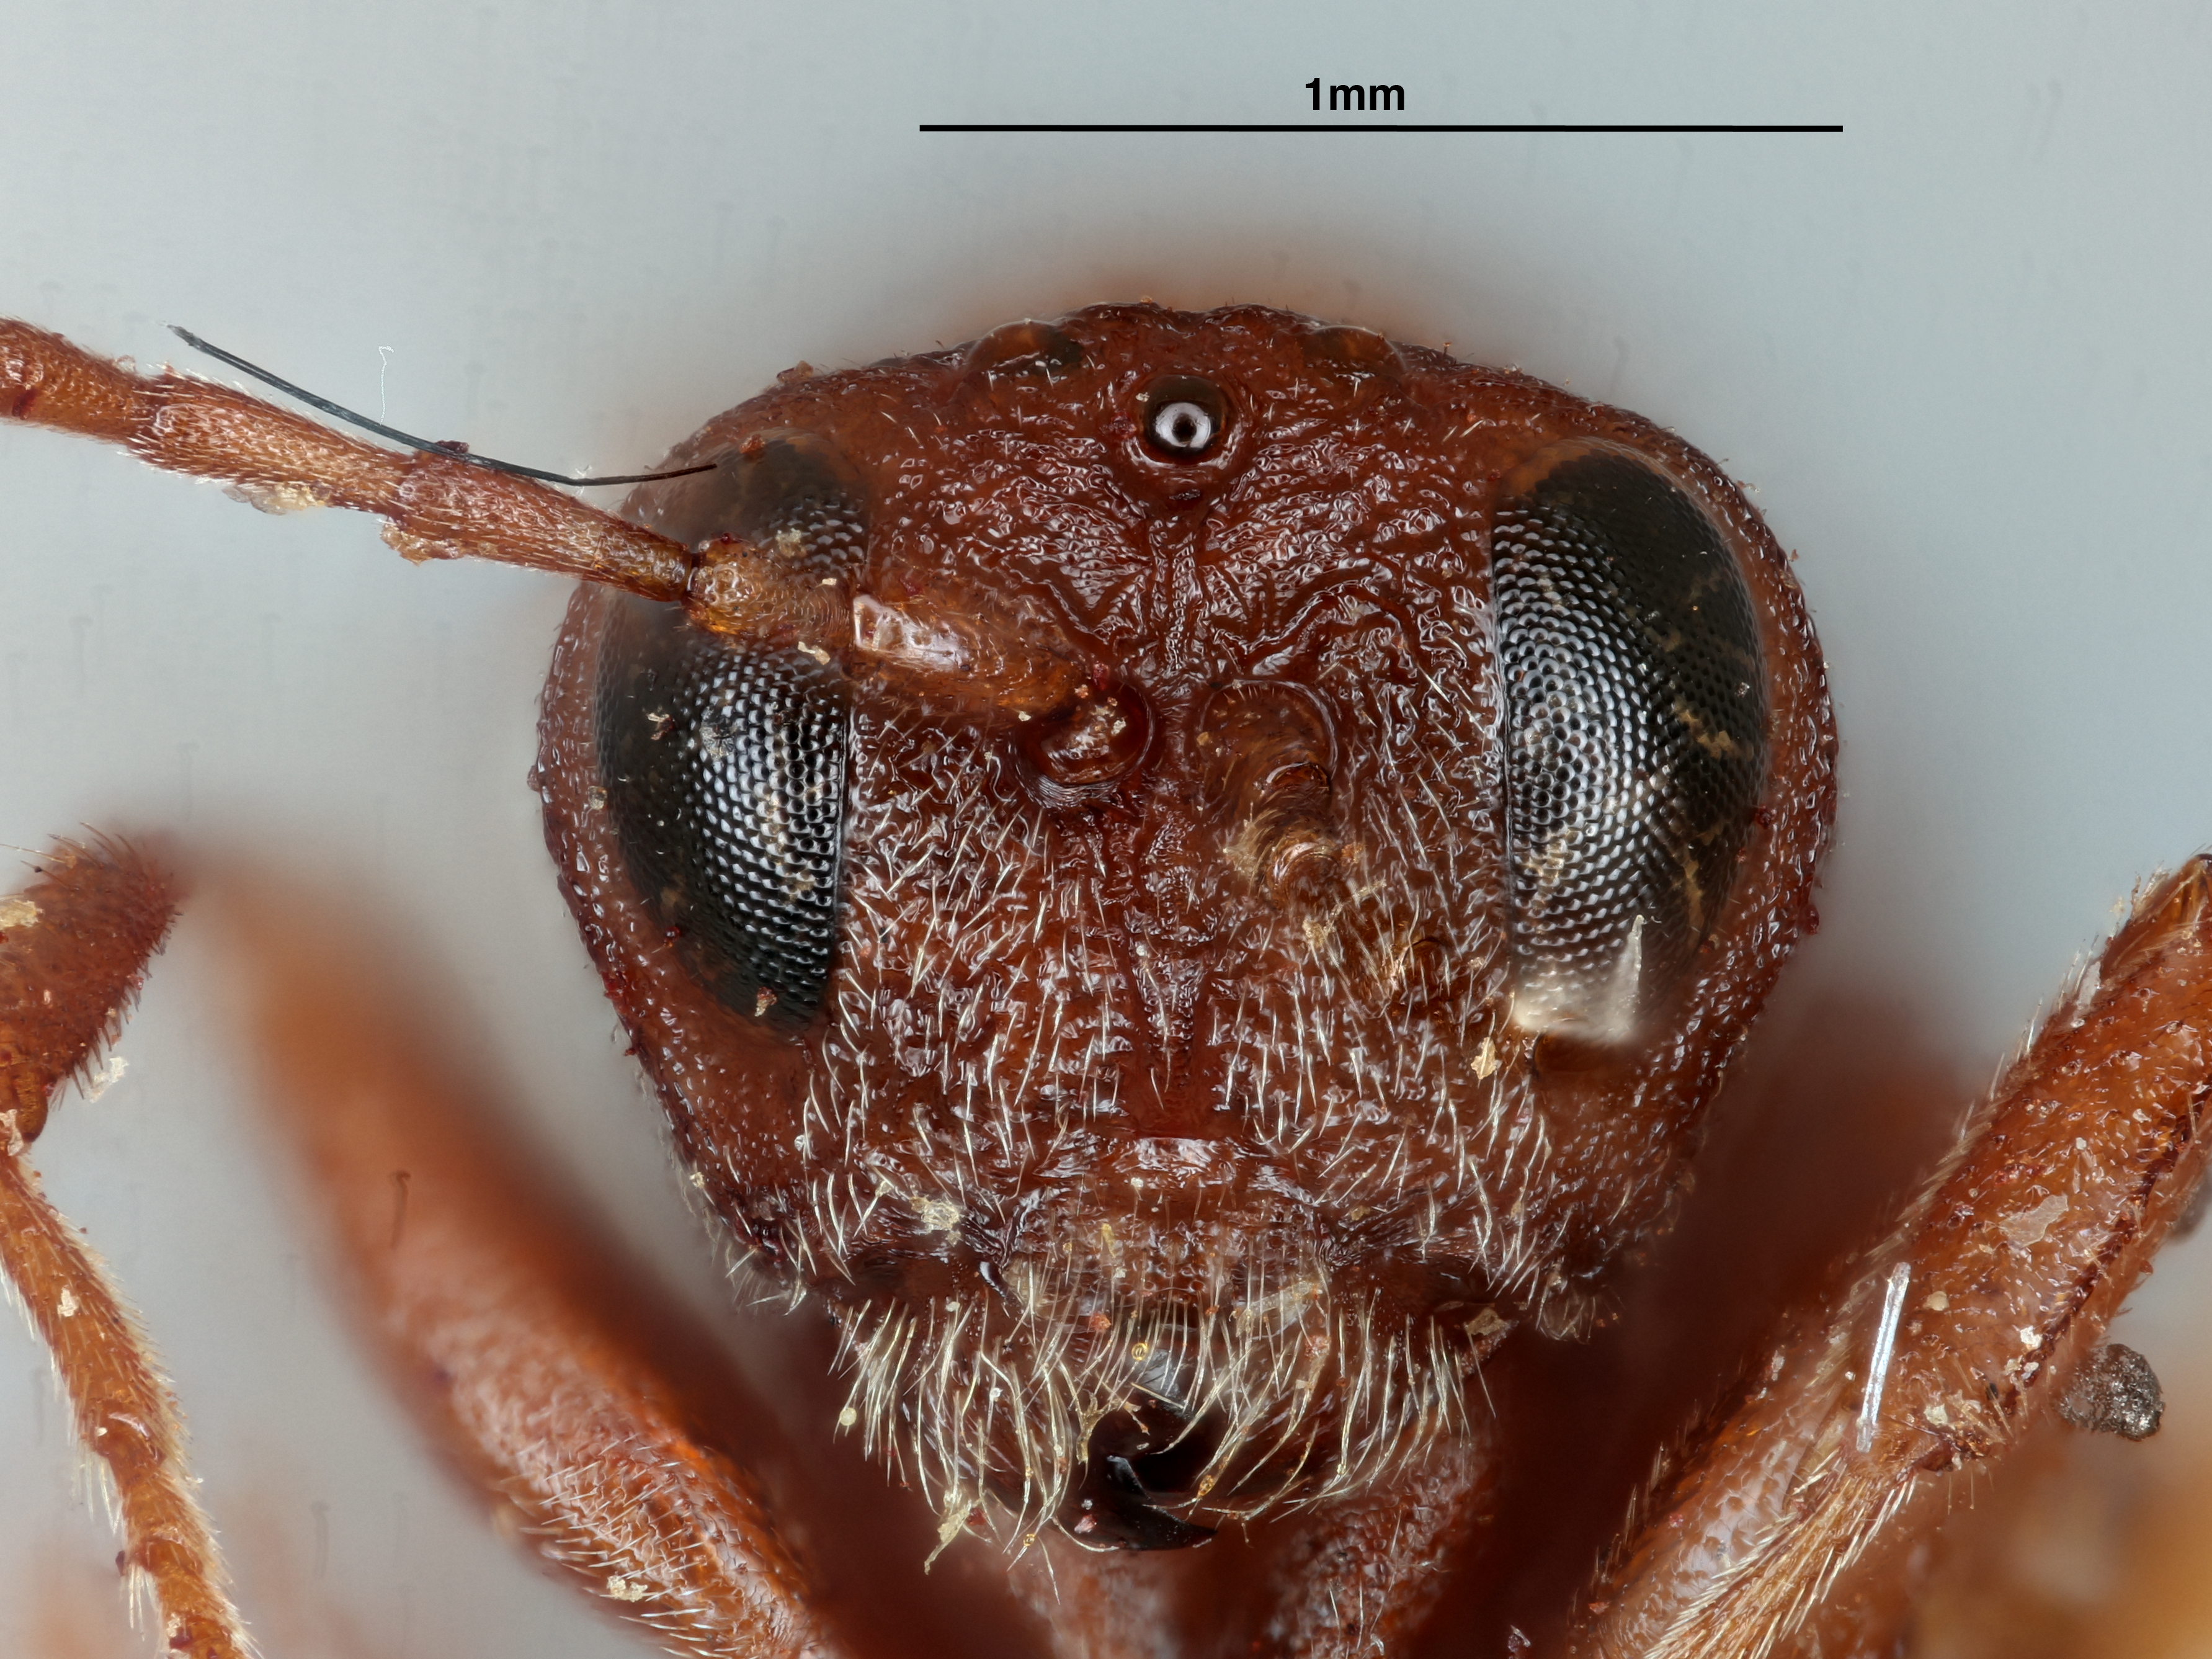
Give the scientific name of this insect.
Callirhytis ovata
